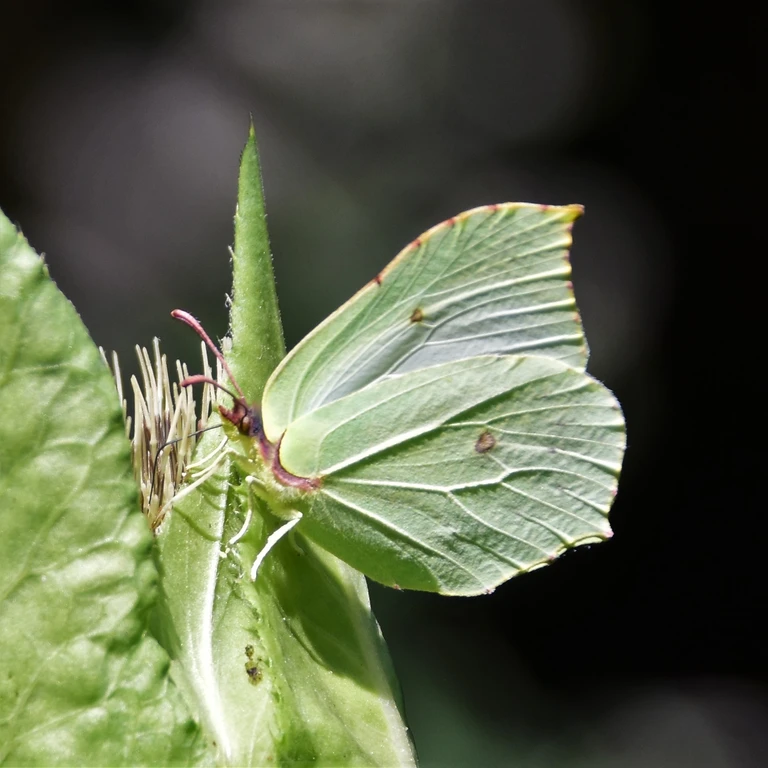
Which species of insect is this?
Gonepteryx rhamni
